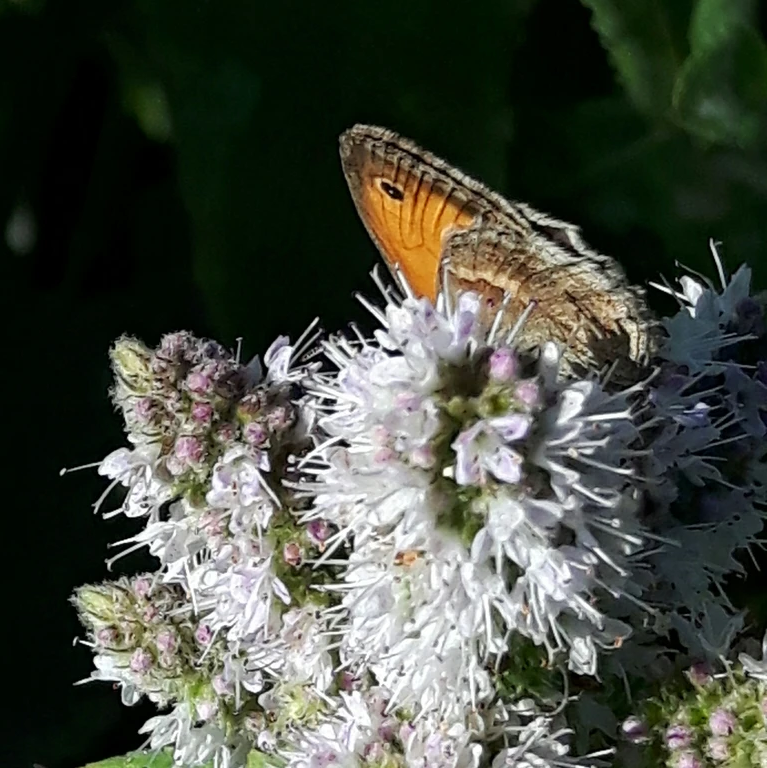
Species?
Coenonympha pamphilus
